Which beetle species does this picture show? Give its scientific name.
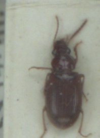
Bradycellus verbasci
